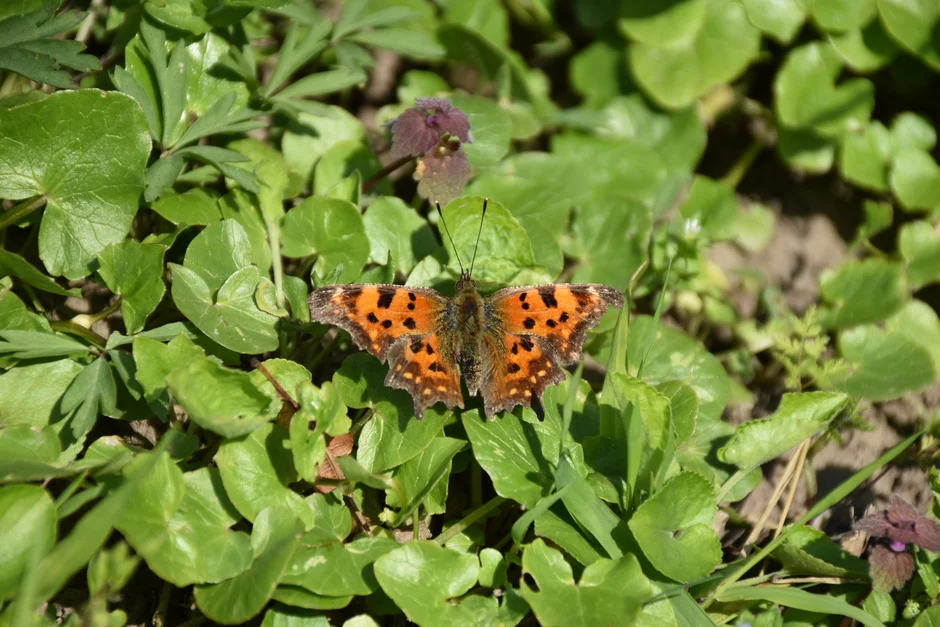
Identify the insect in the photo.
Polygonia c-album
